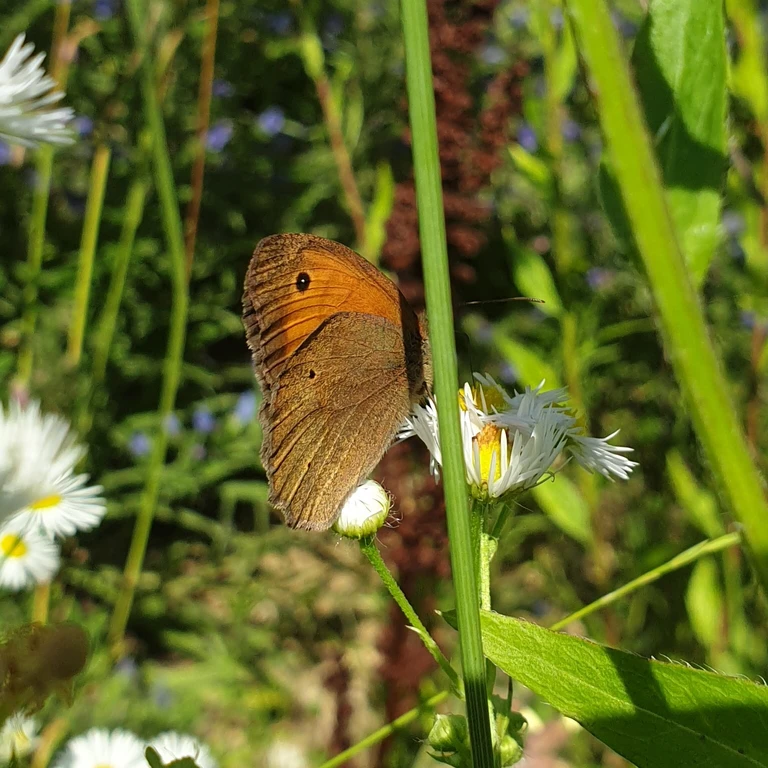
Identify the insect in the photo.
Maniola jurtina
